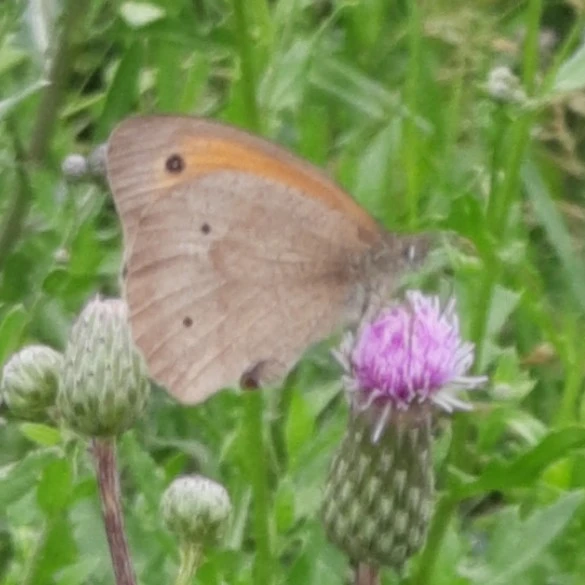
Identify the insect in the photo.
Maniola jurtina
